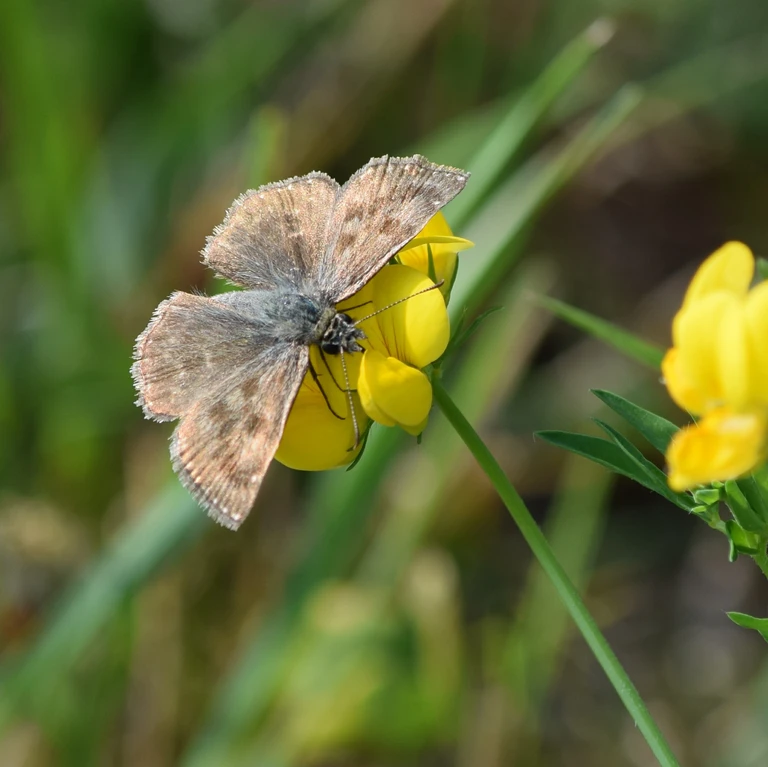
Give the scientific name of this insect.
Erynnis tages
